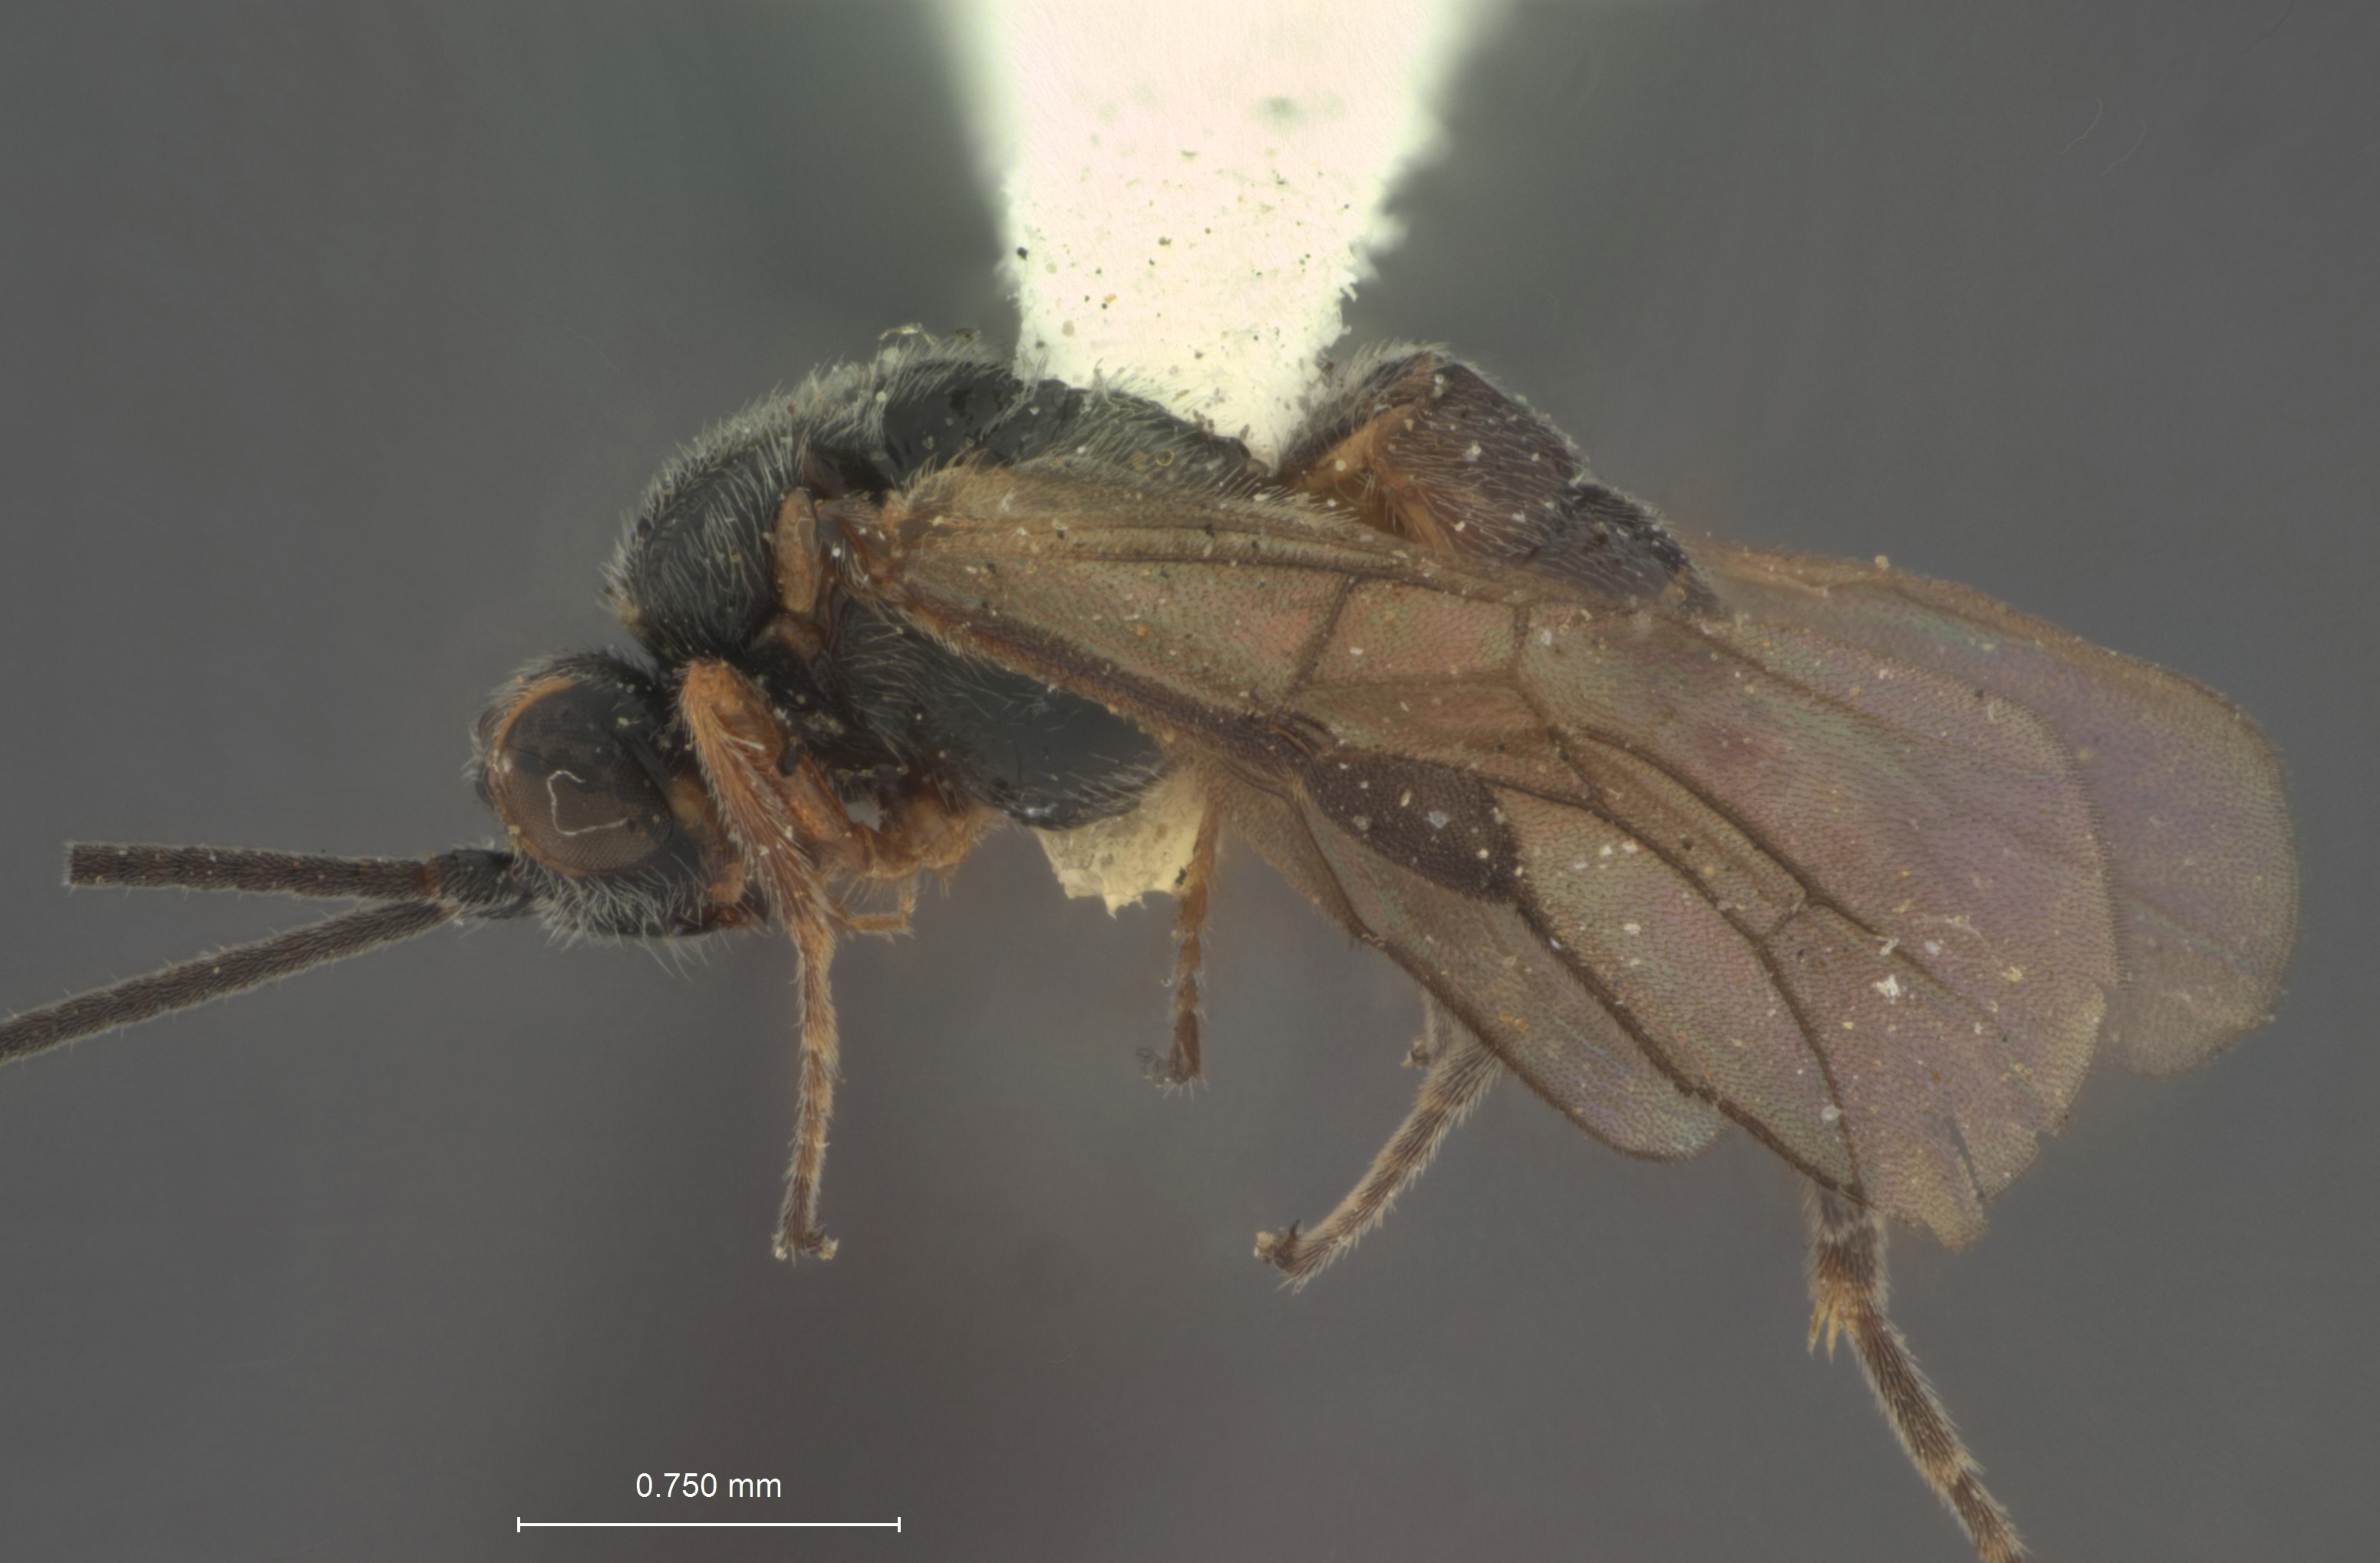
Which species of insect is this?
Microbracon massasoit
